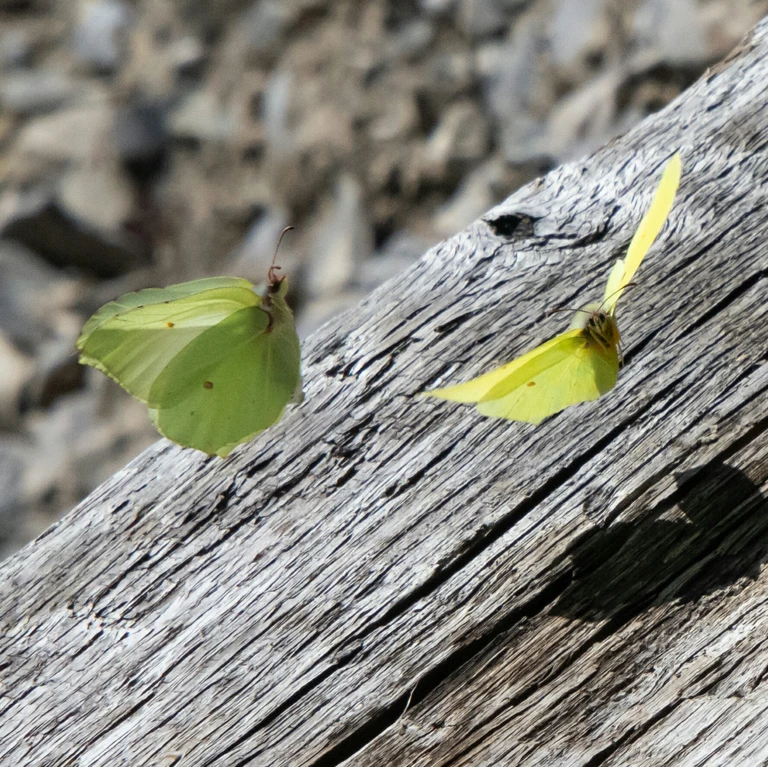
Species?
Gonepteryx rhamni
